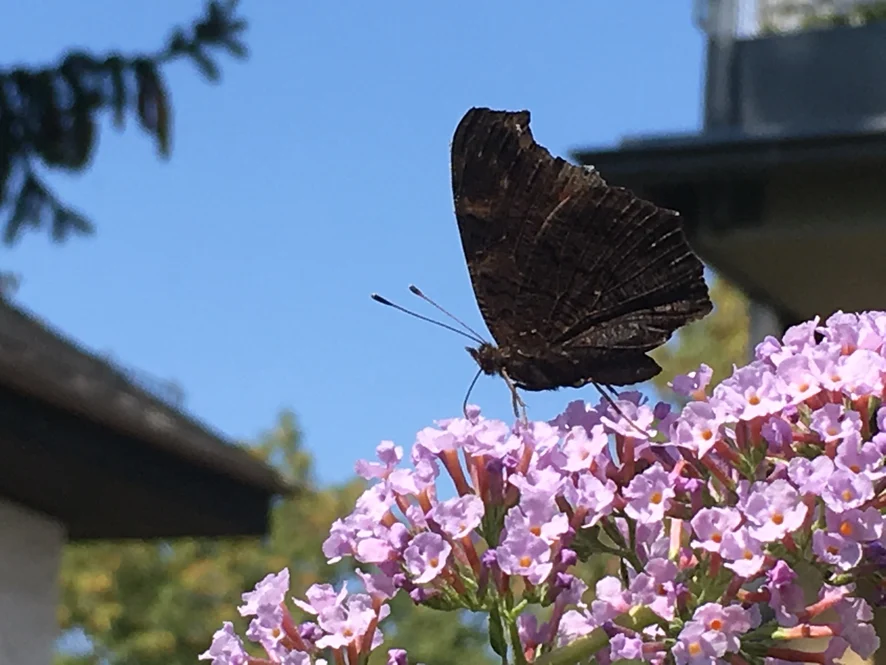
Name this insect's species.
Aglais io
